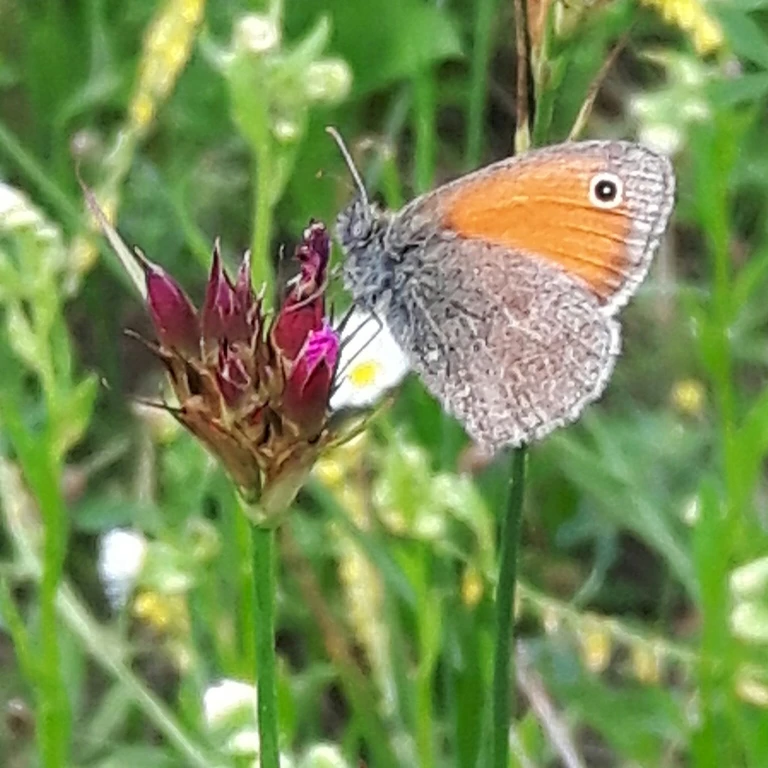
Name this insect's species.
Coenonympha pamphilus
